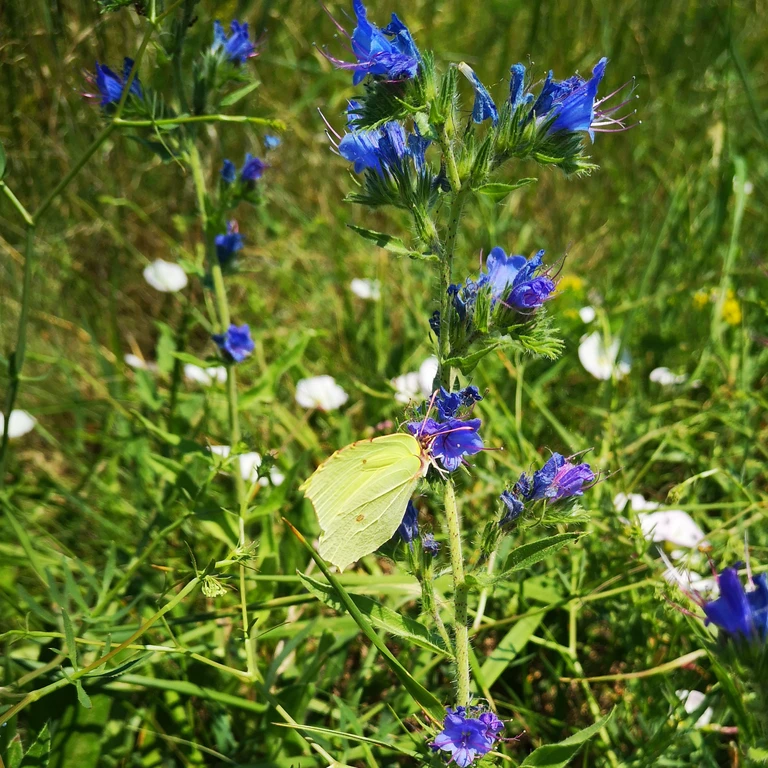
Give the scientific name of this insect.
Gonepteryx rhamni
